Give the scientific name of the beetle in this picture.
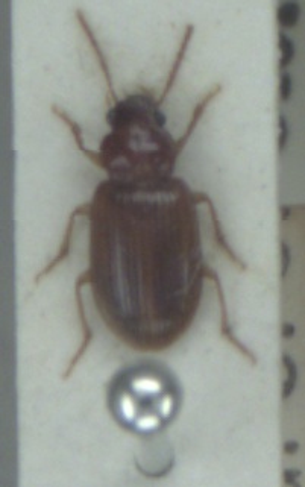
Bradycellus verbasci
